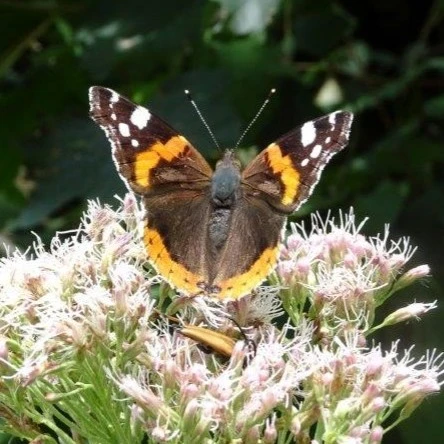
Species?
Vanessa atalanta
